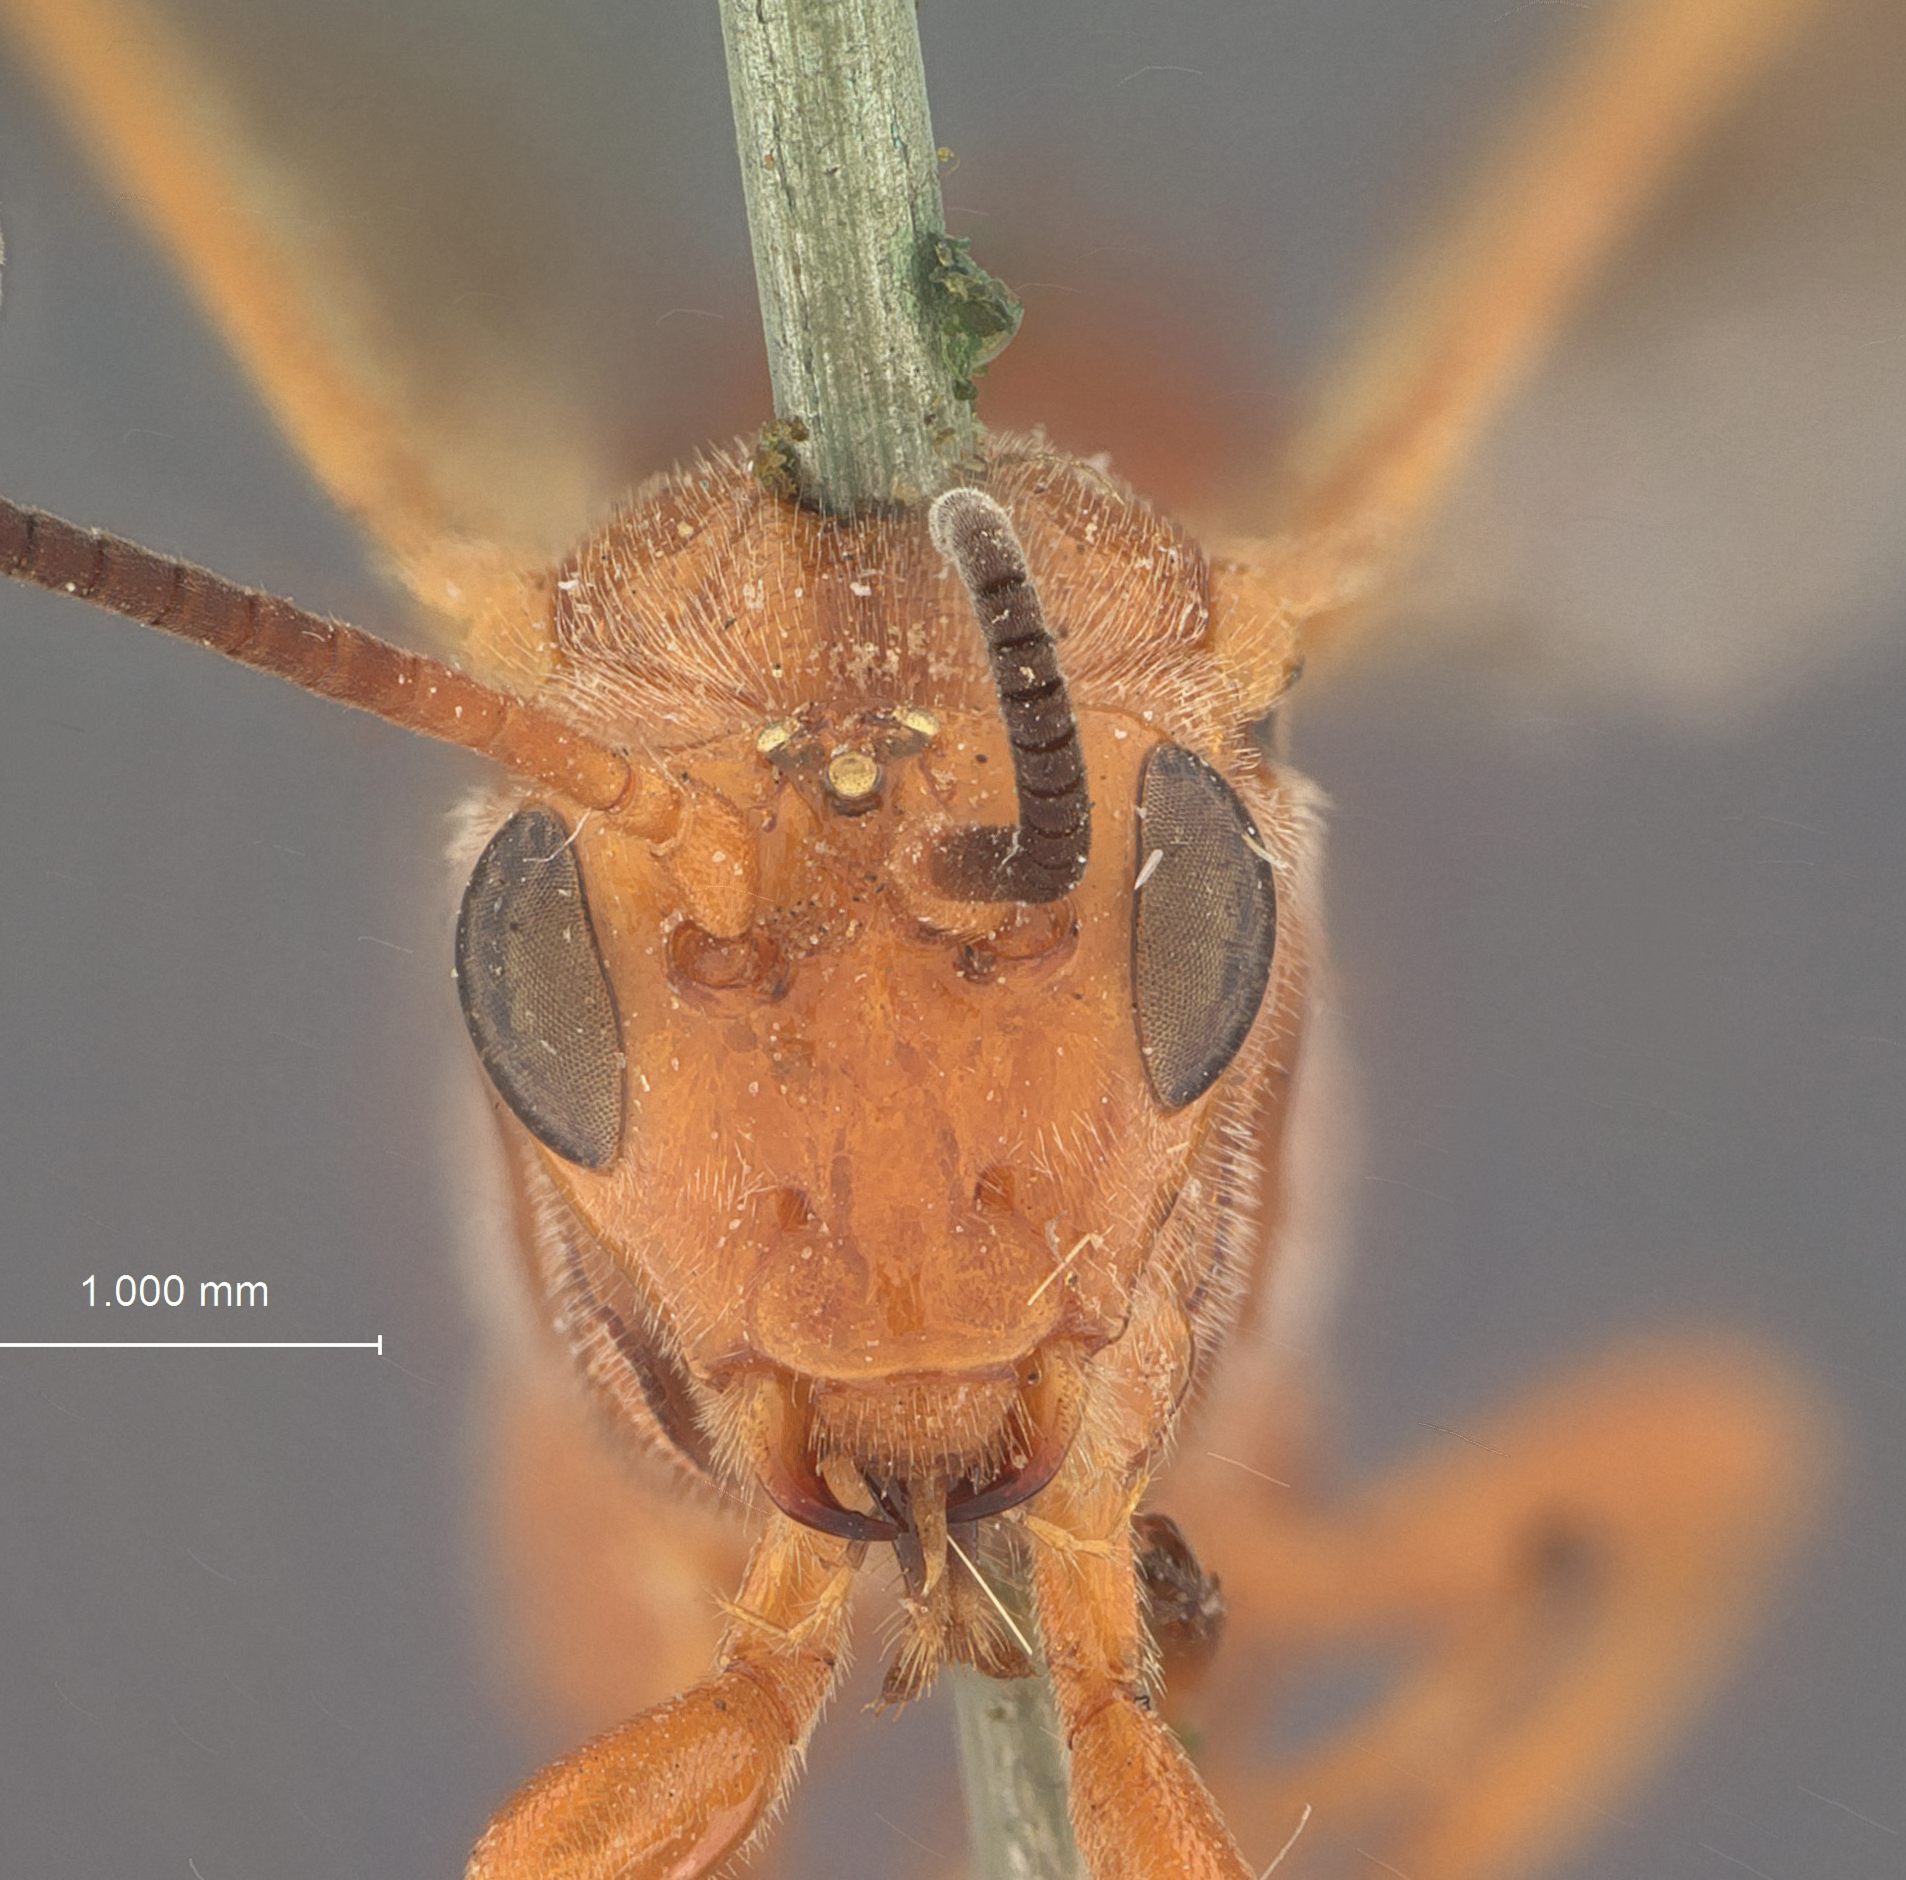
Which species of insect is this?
Agathirsia testacea
